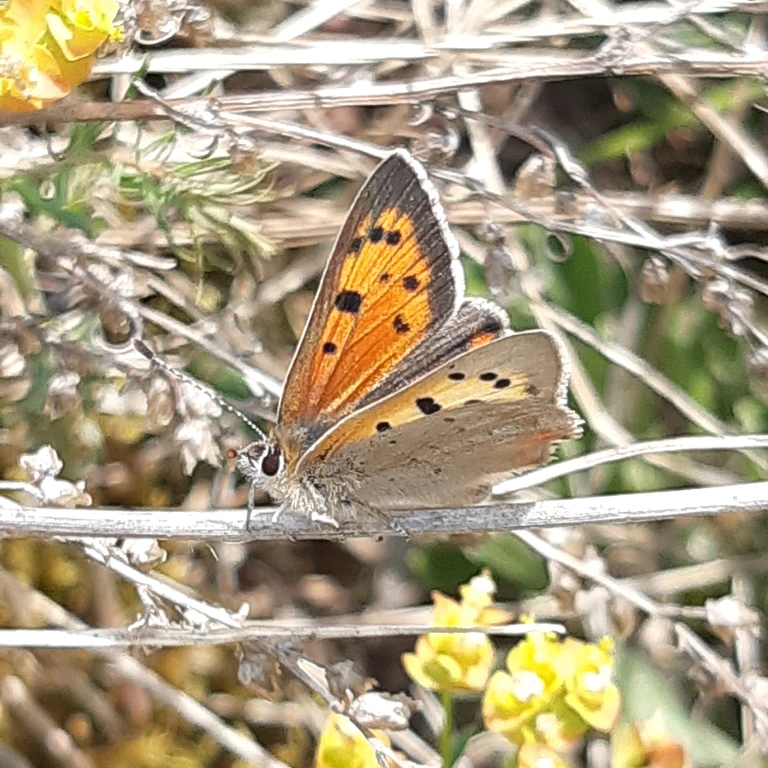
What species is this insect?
Lycaena phlaeas
